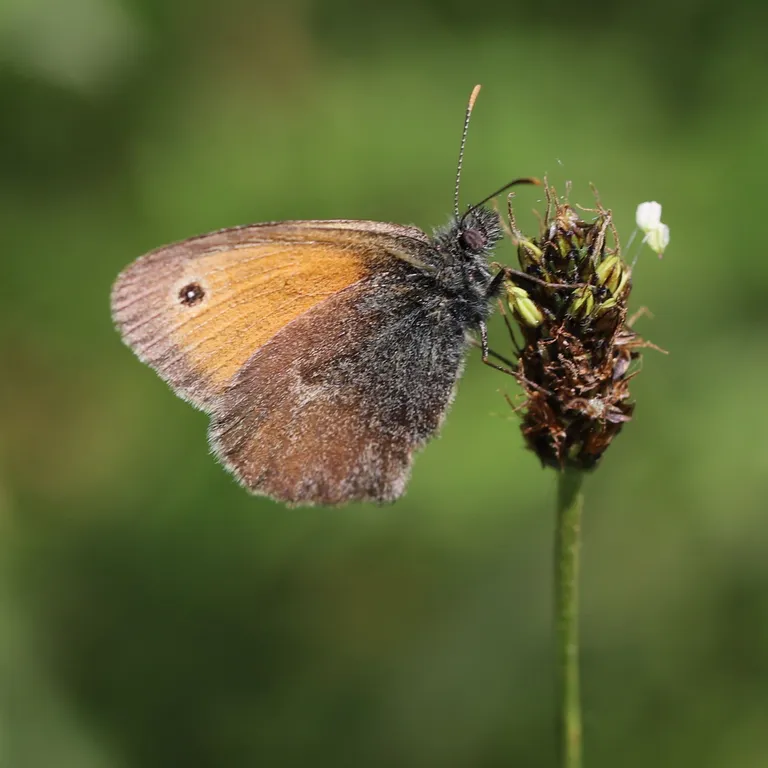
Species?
Coenonympha pamphilus
